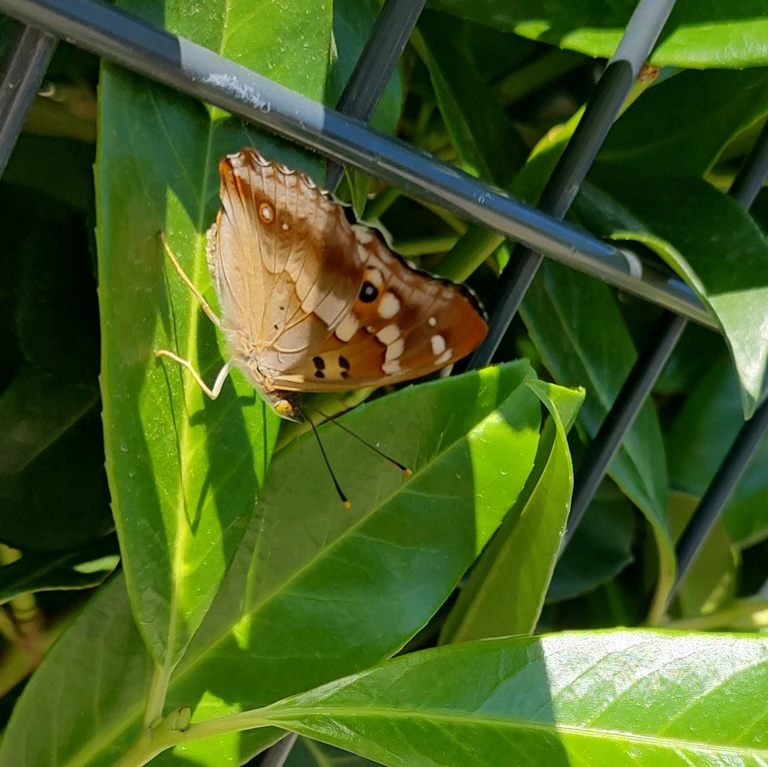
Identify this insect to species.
Apatura ilia
